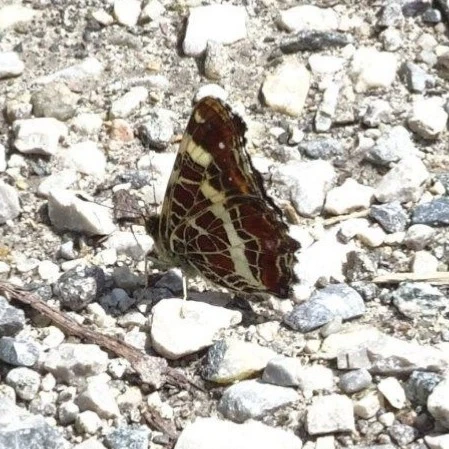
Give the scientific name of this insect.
Araschnia levana
